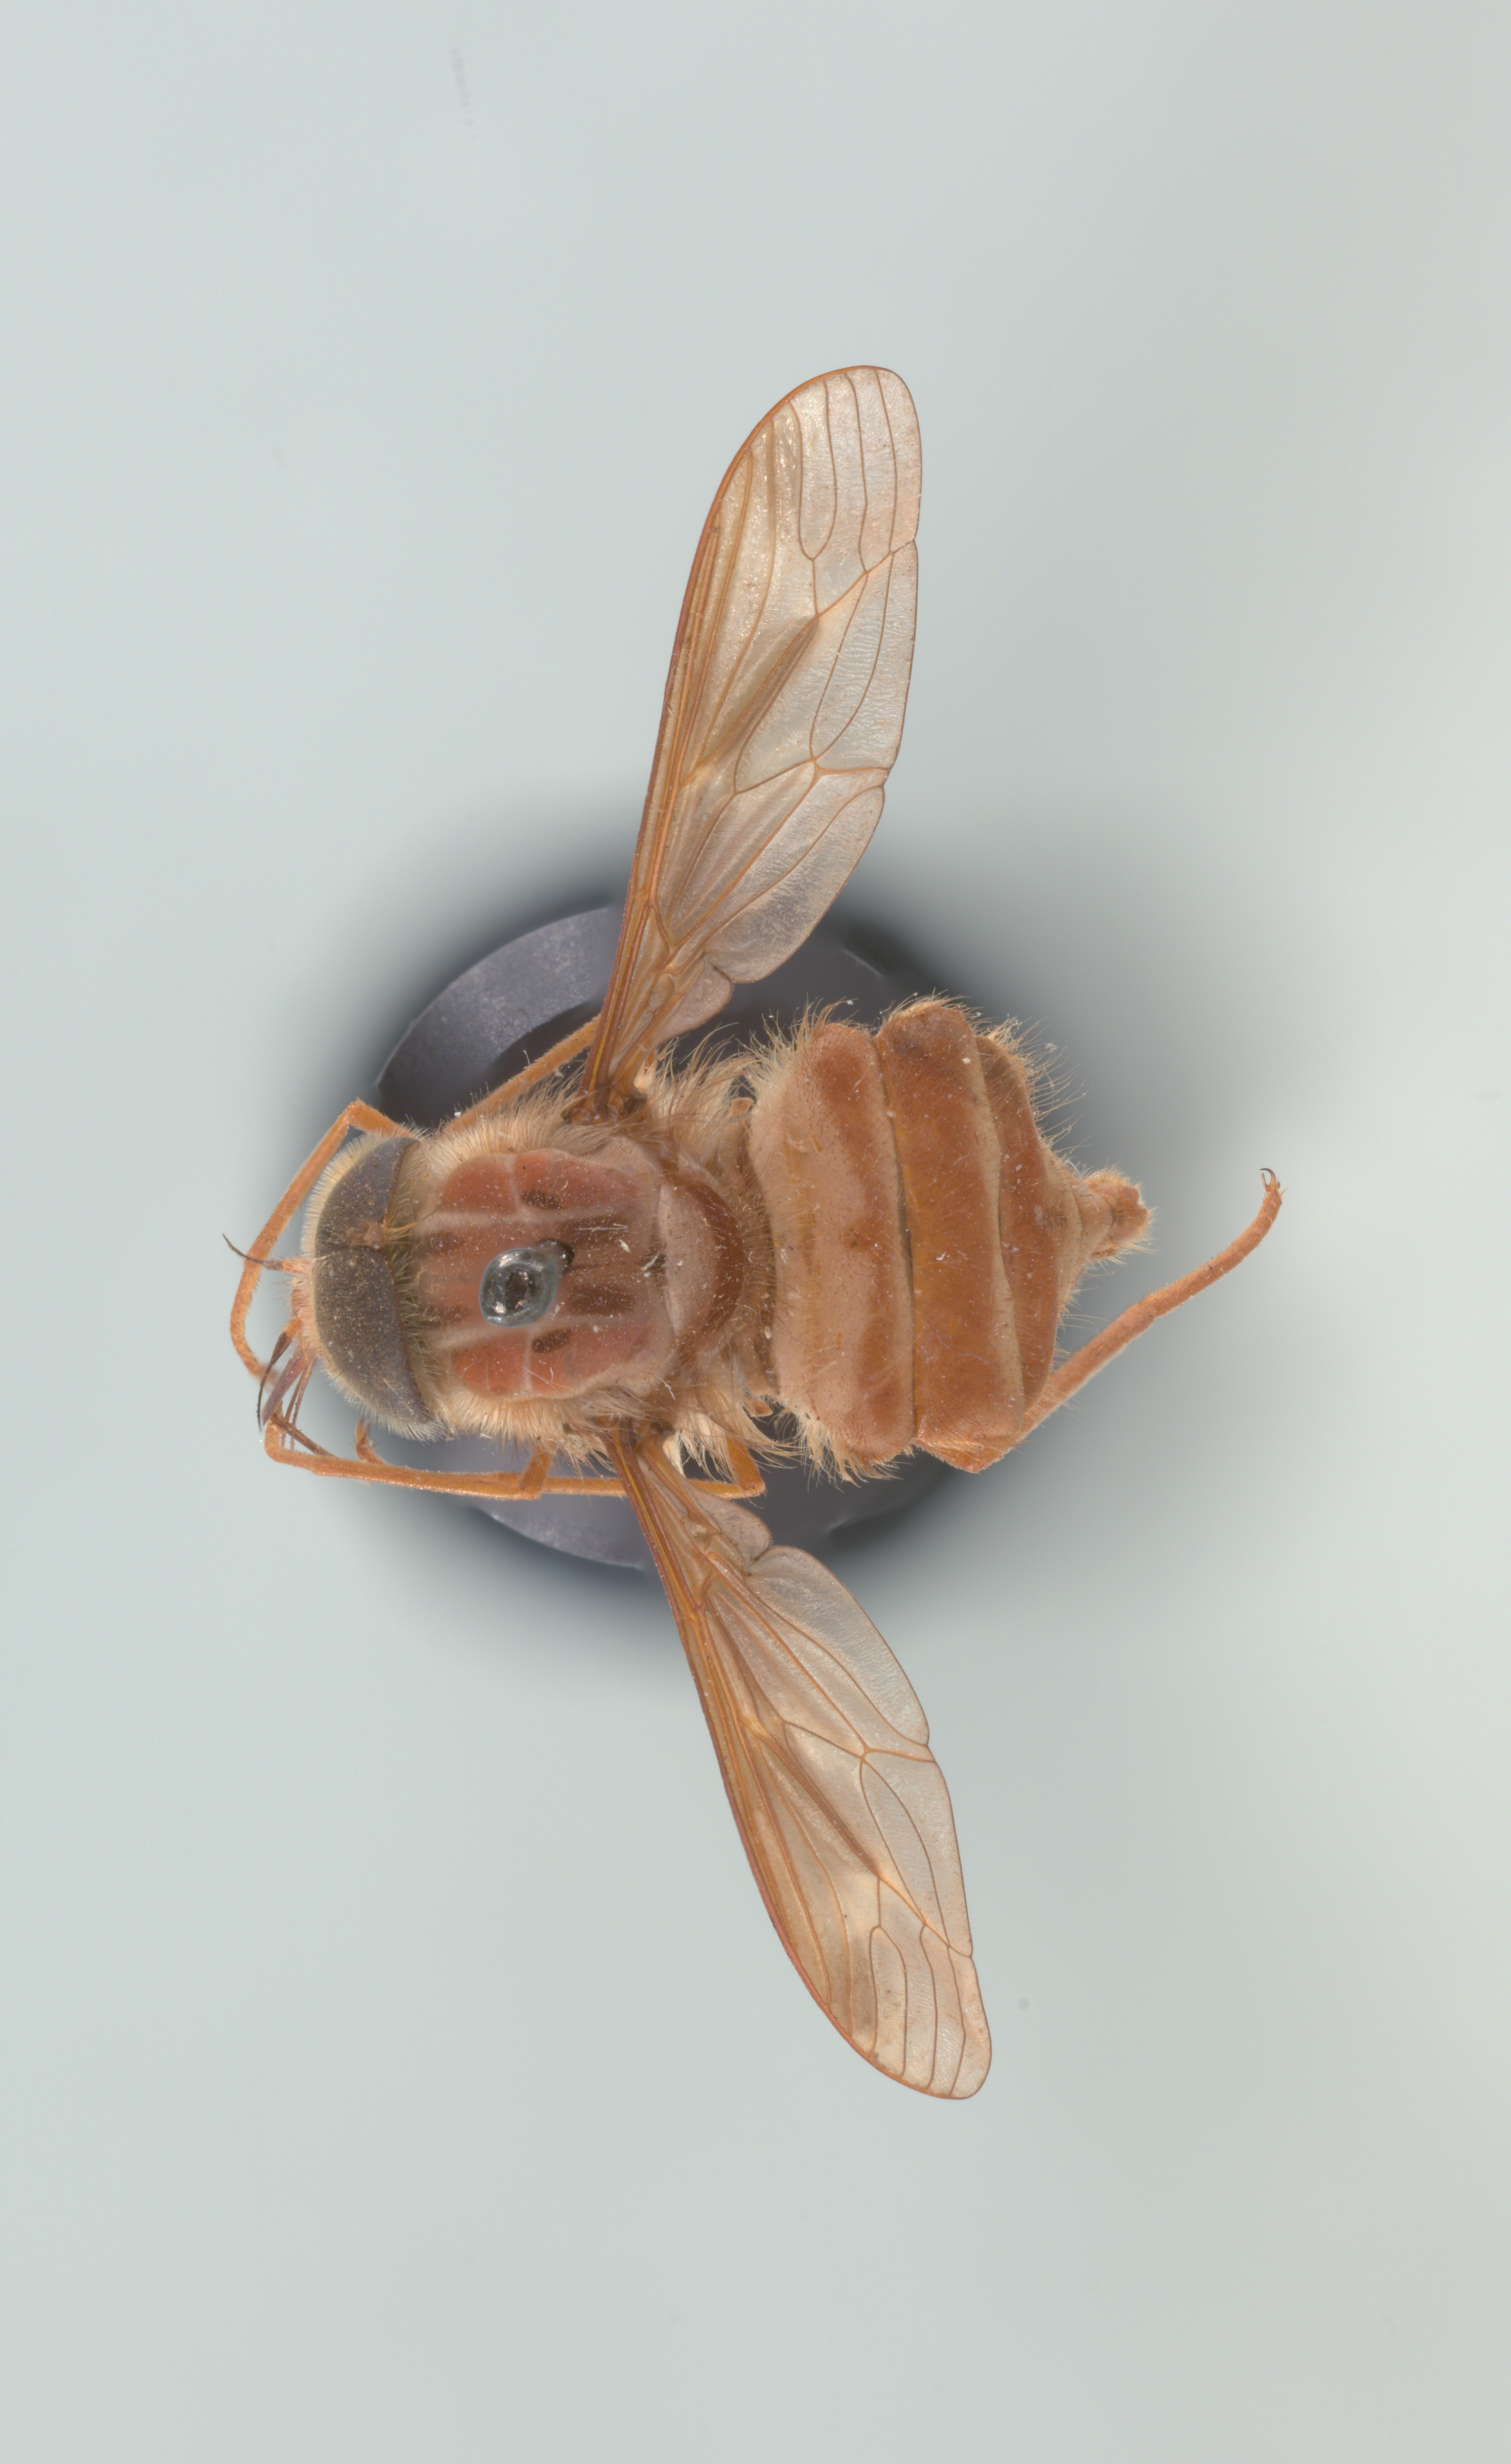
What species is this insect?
Hirmoneura nubipennis (also Trichophthalma nubipennis)
